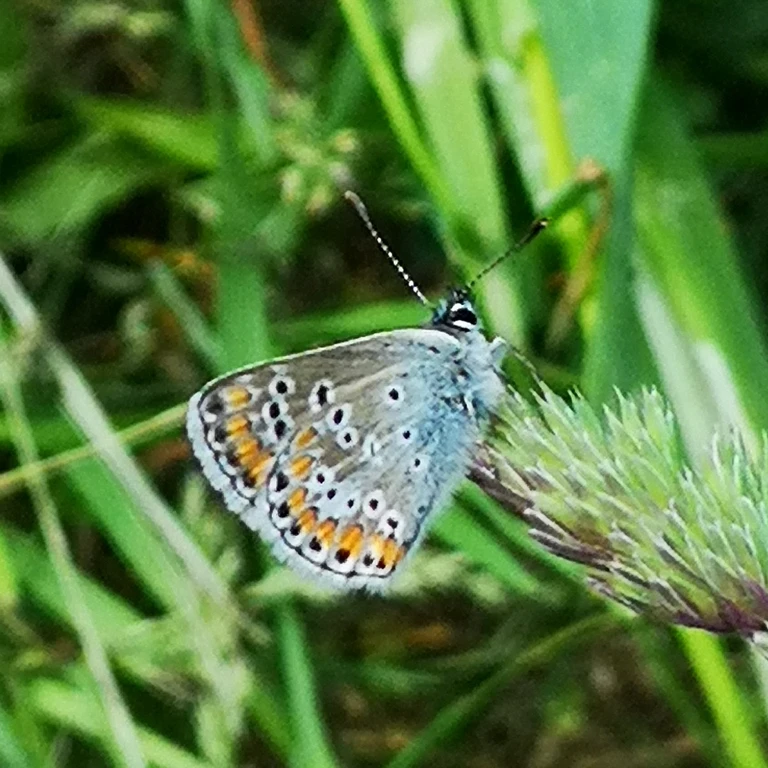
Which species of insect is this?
Aricia agestis/artaxerxes
